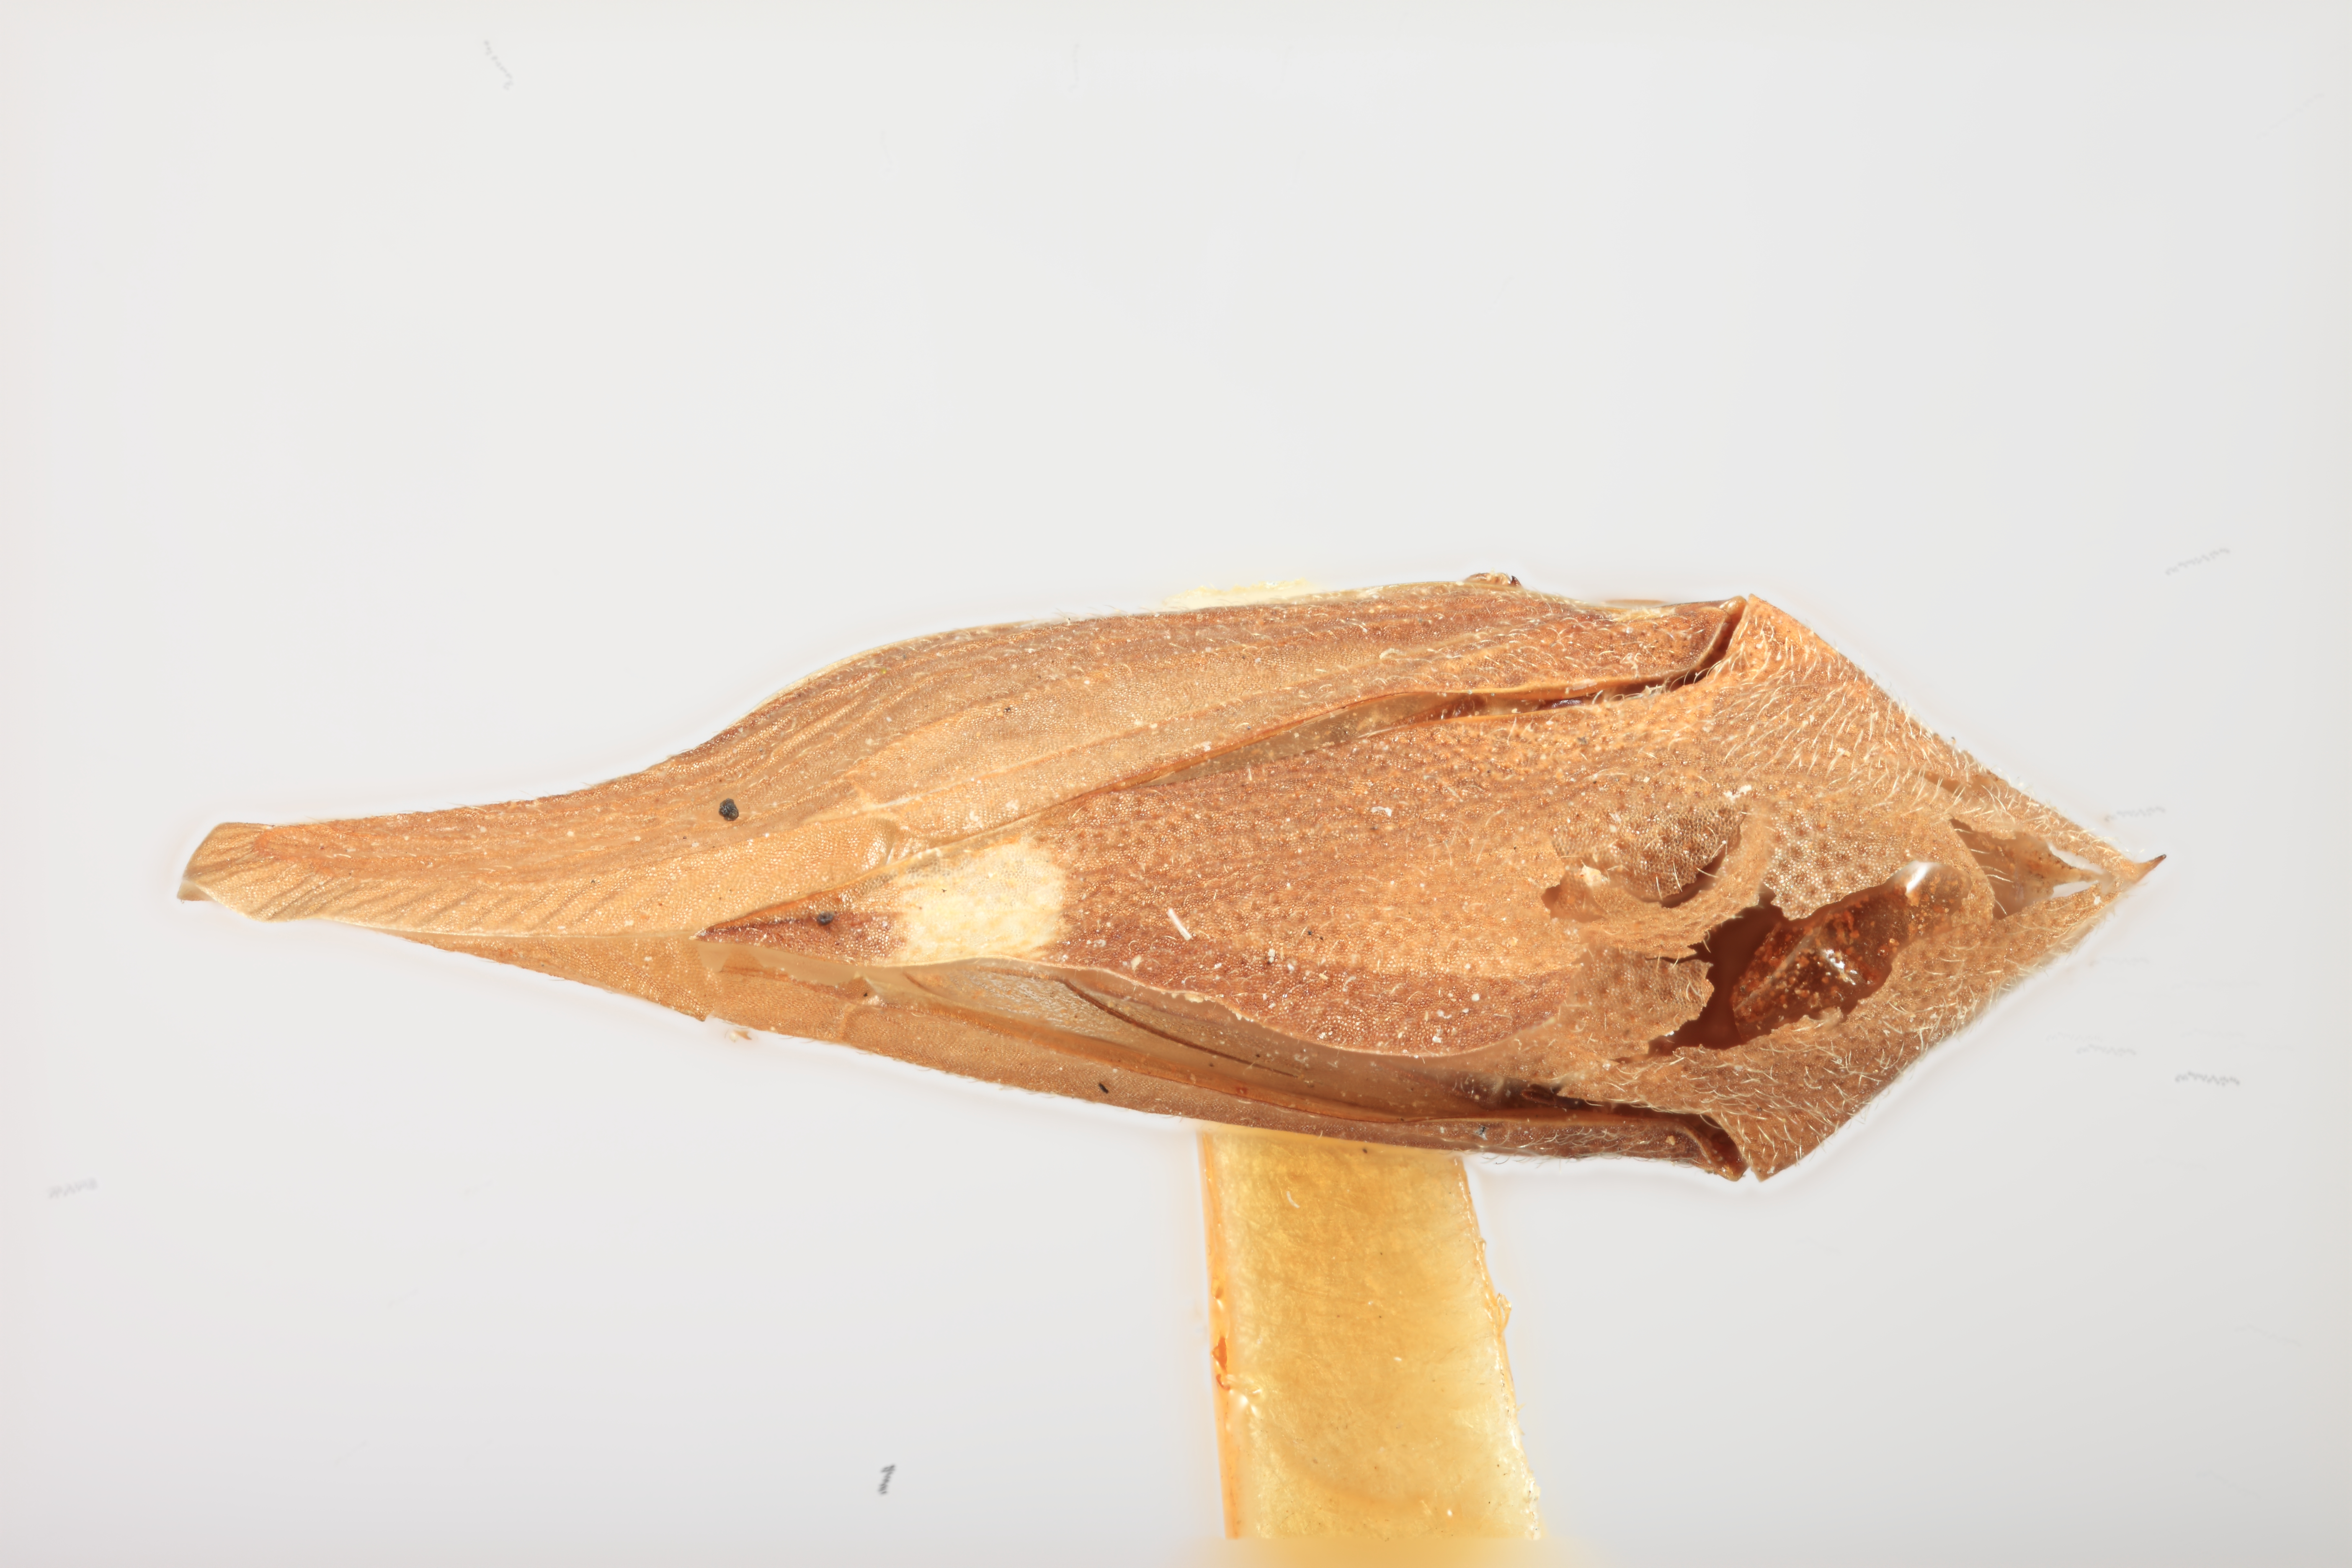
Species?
Membracis brunnea
